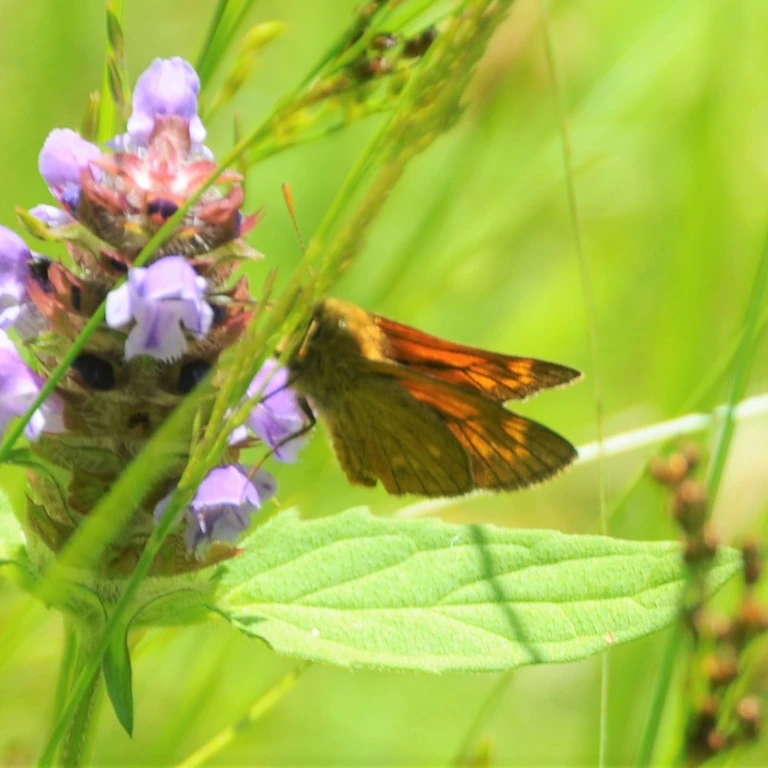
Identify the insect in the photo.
Ochlodes sylvanus (also Ochlodes venata)
